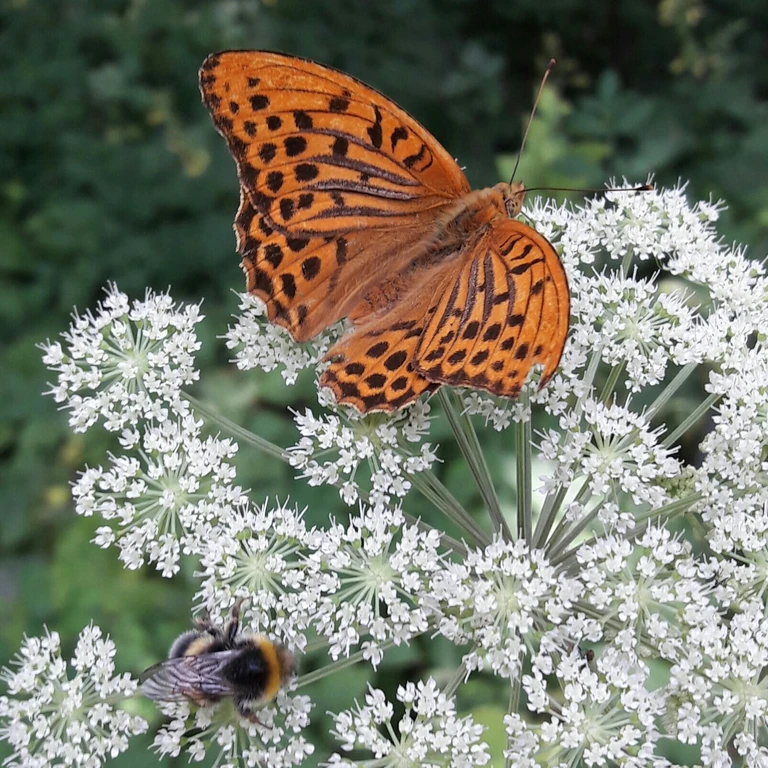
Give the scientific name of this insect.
Argynnis paphia
